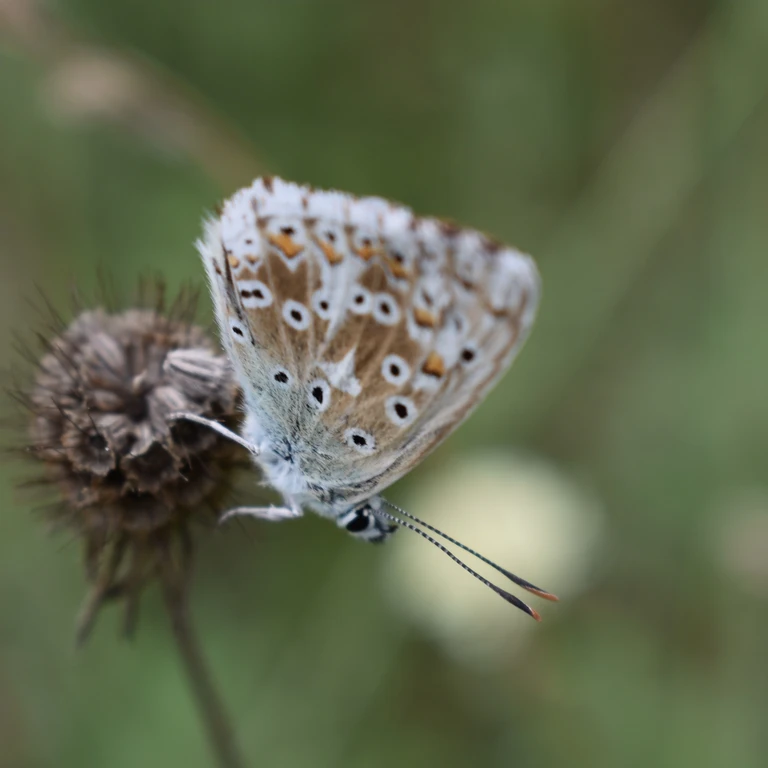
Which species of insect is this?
Lysandra coridon
